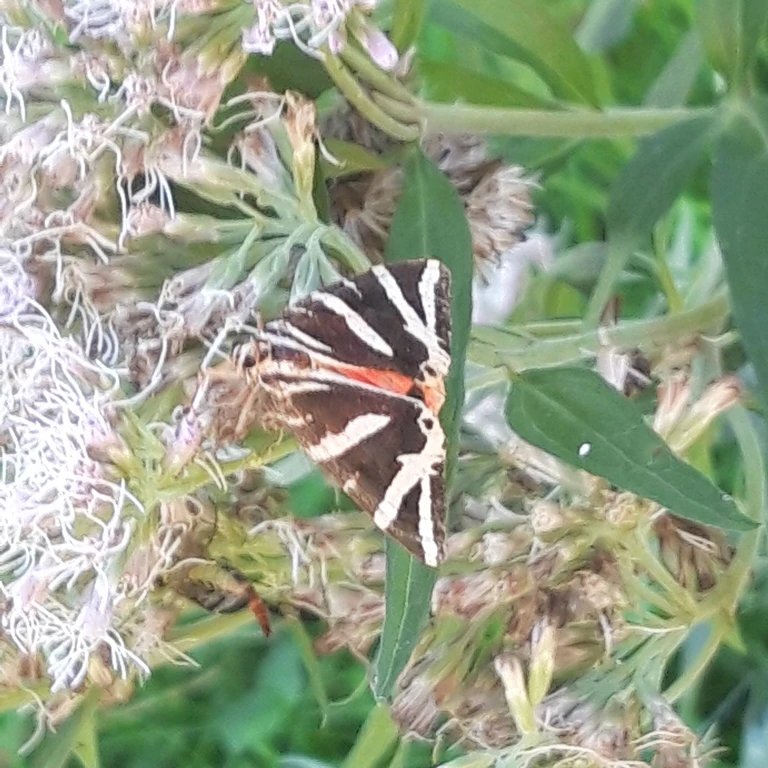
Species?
Euplagia quadripunctaria
